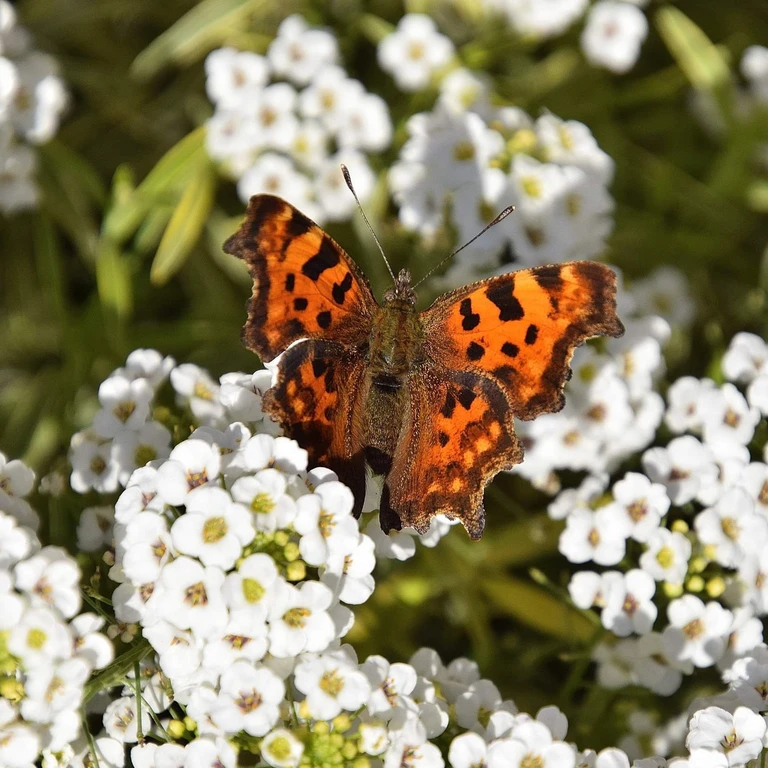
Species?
Polygonia c-album
